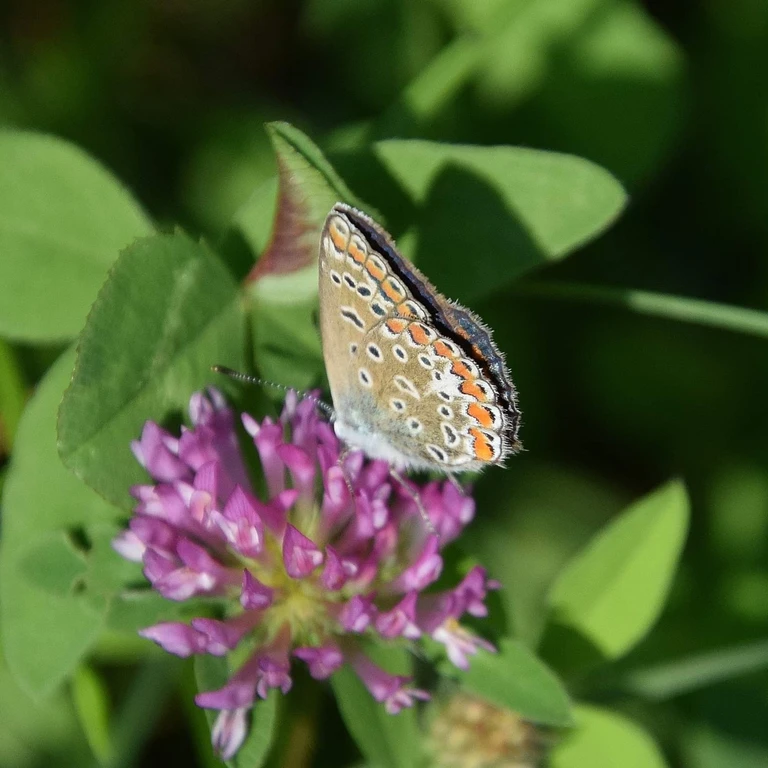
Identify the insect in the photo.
Polyommatus icarus
